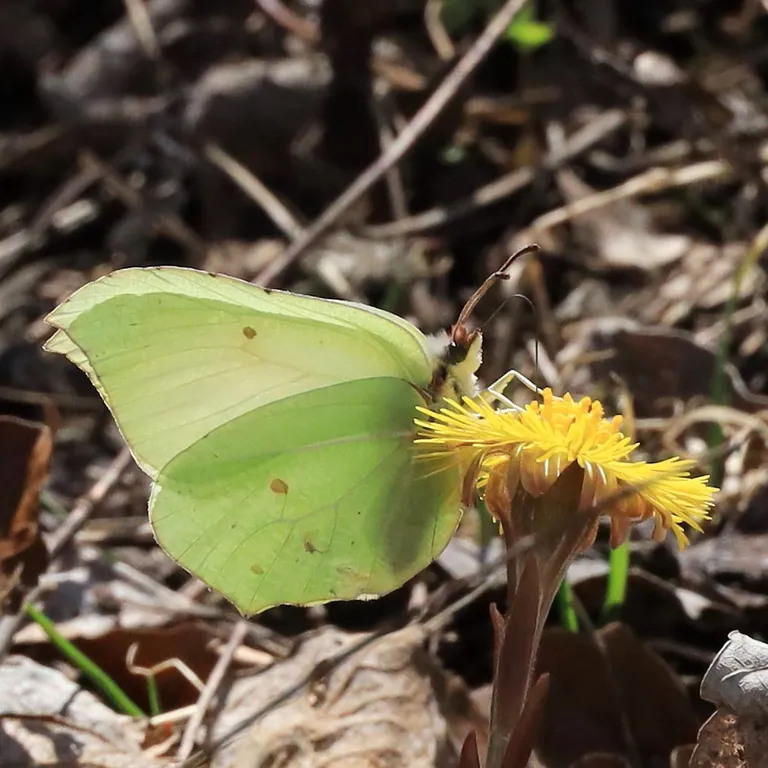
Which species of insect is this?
Gonepteryx rhamni
